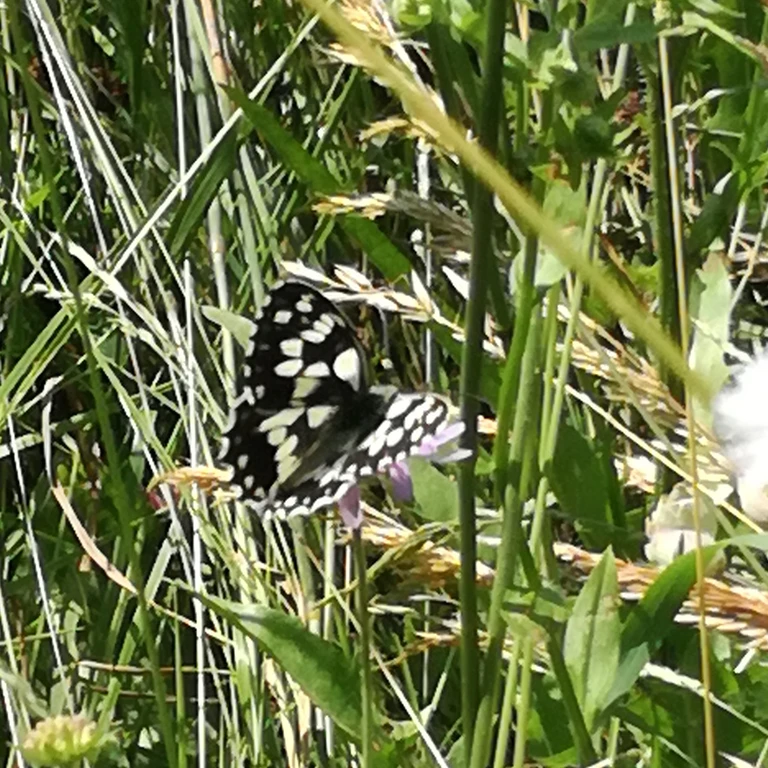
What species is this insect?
Melanargia galathea
